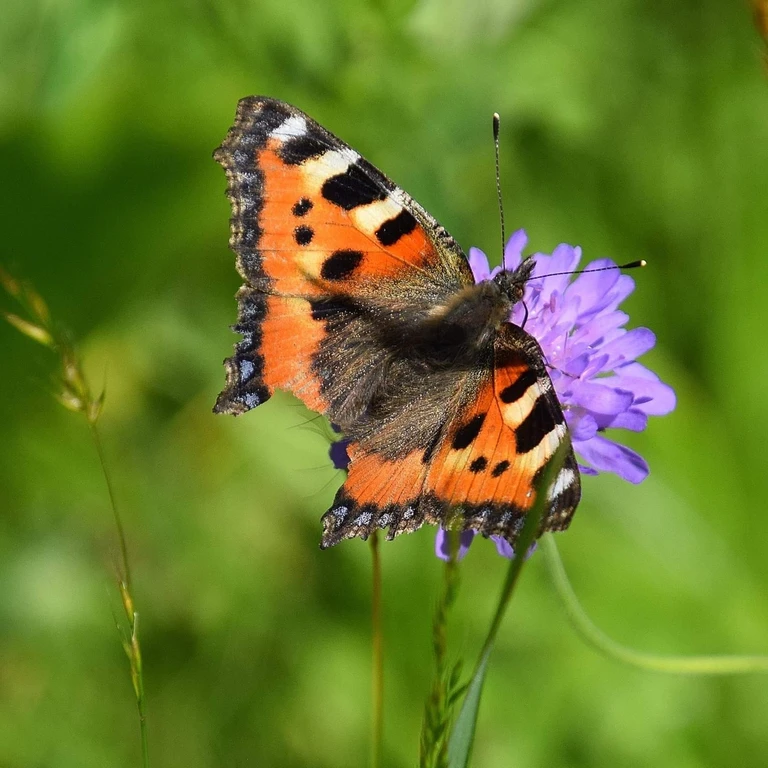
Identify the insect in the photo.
Aglais urticae
